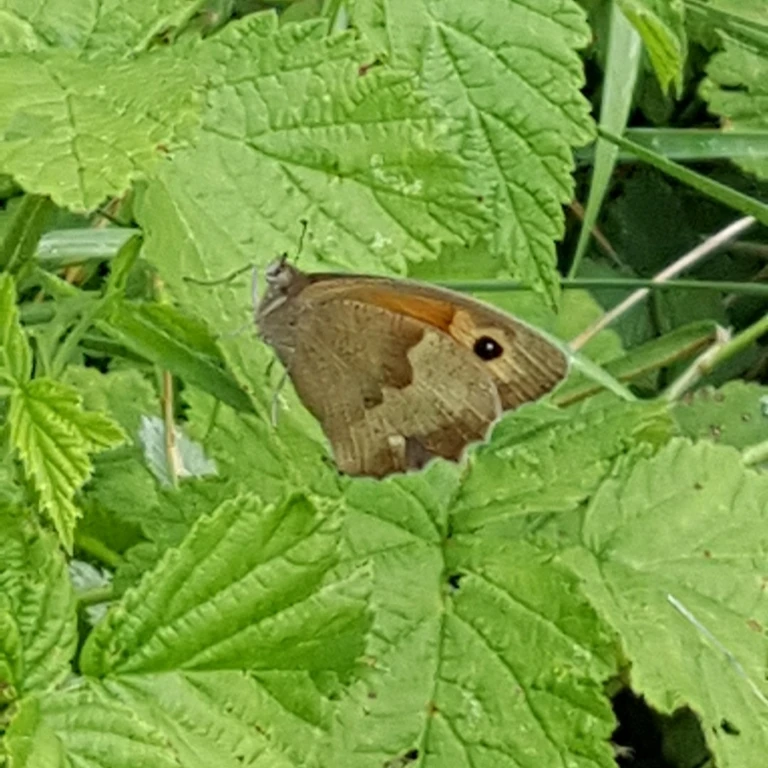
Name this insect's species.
Maniola jurtina
